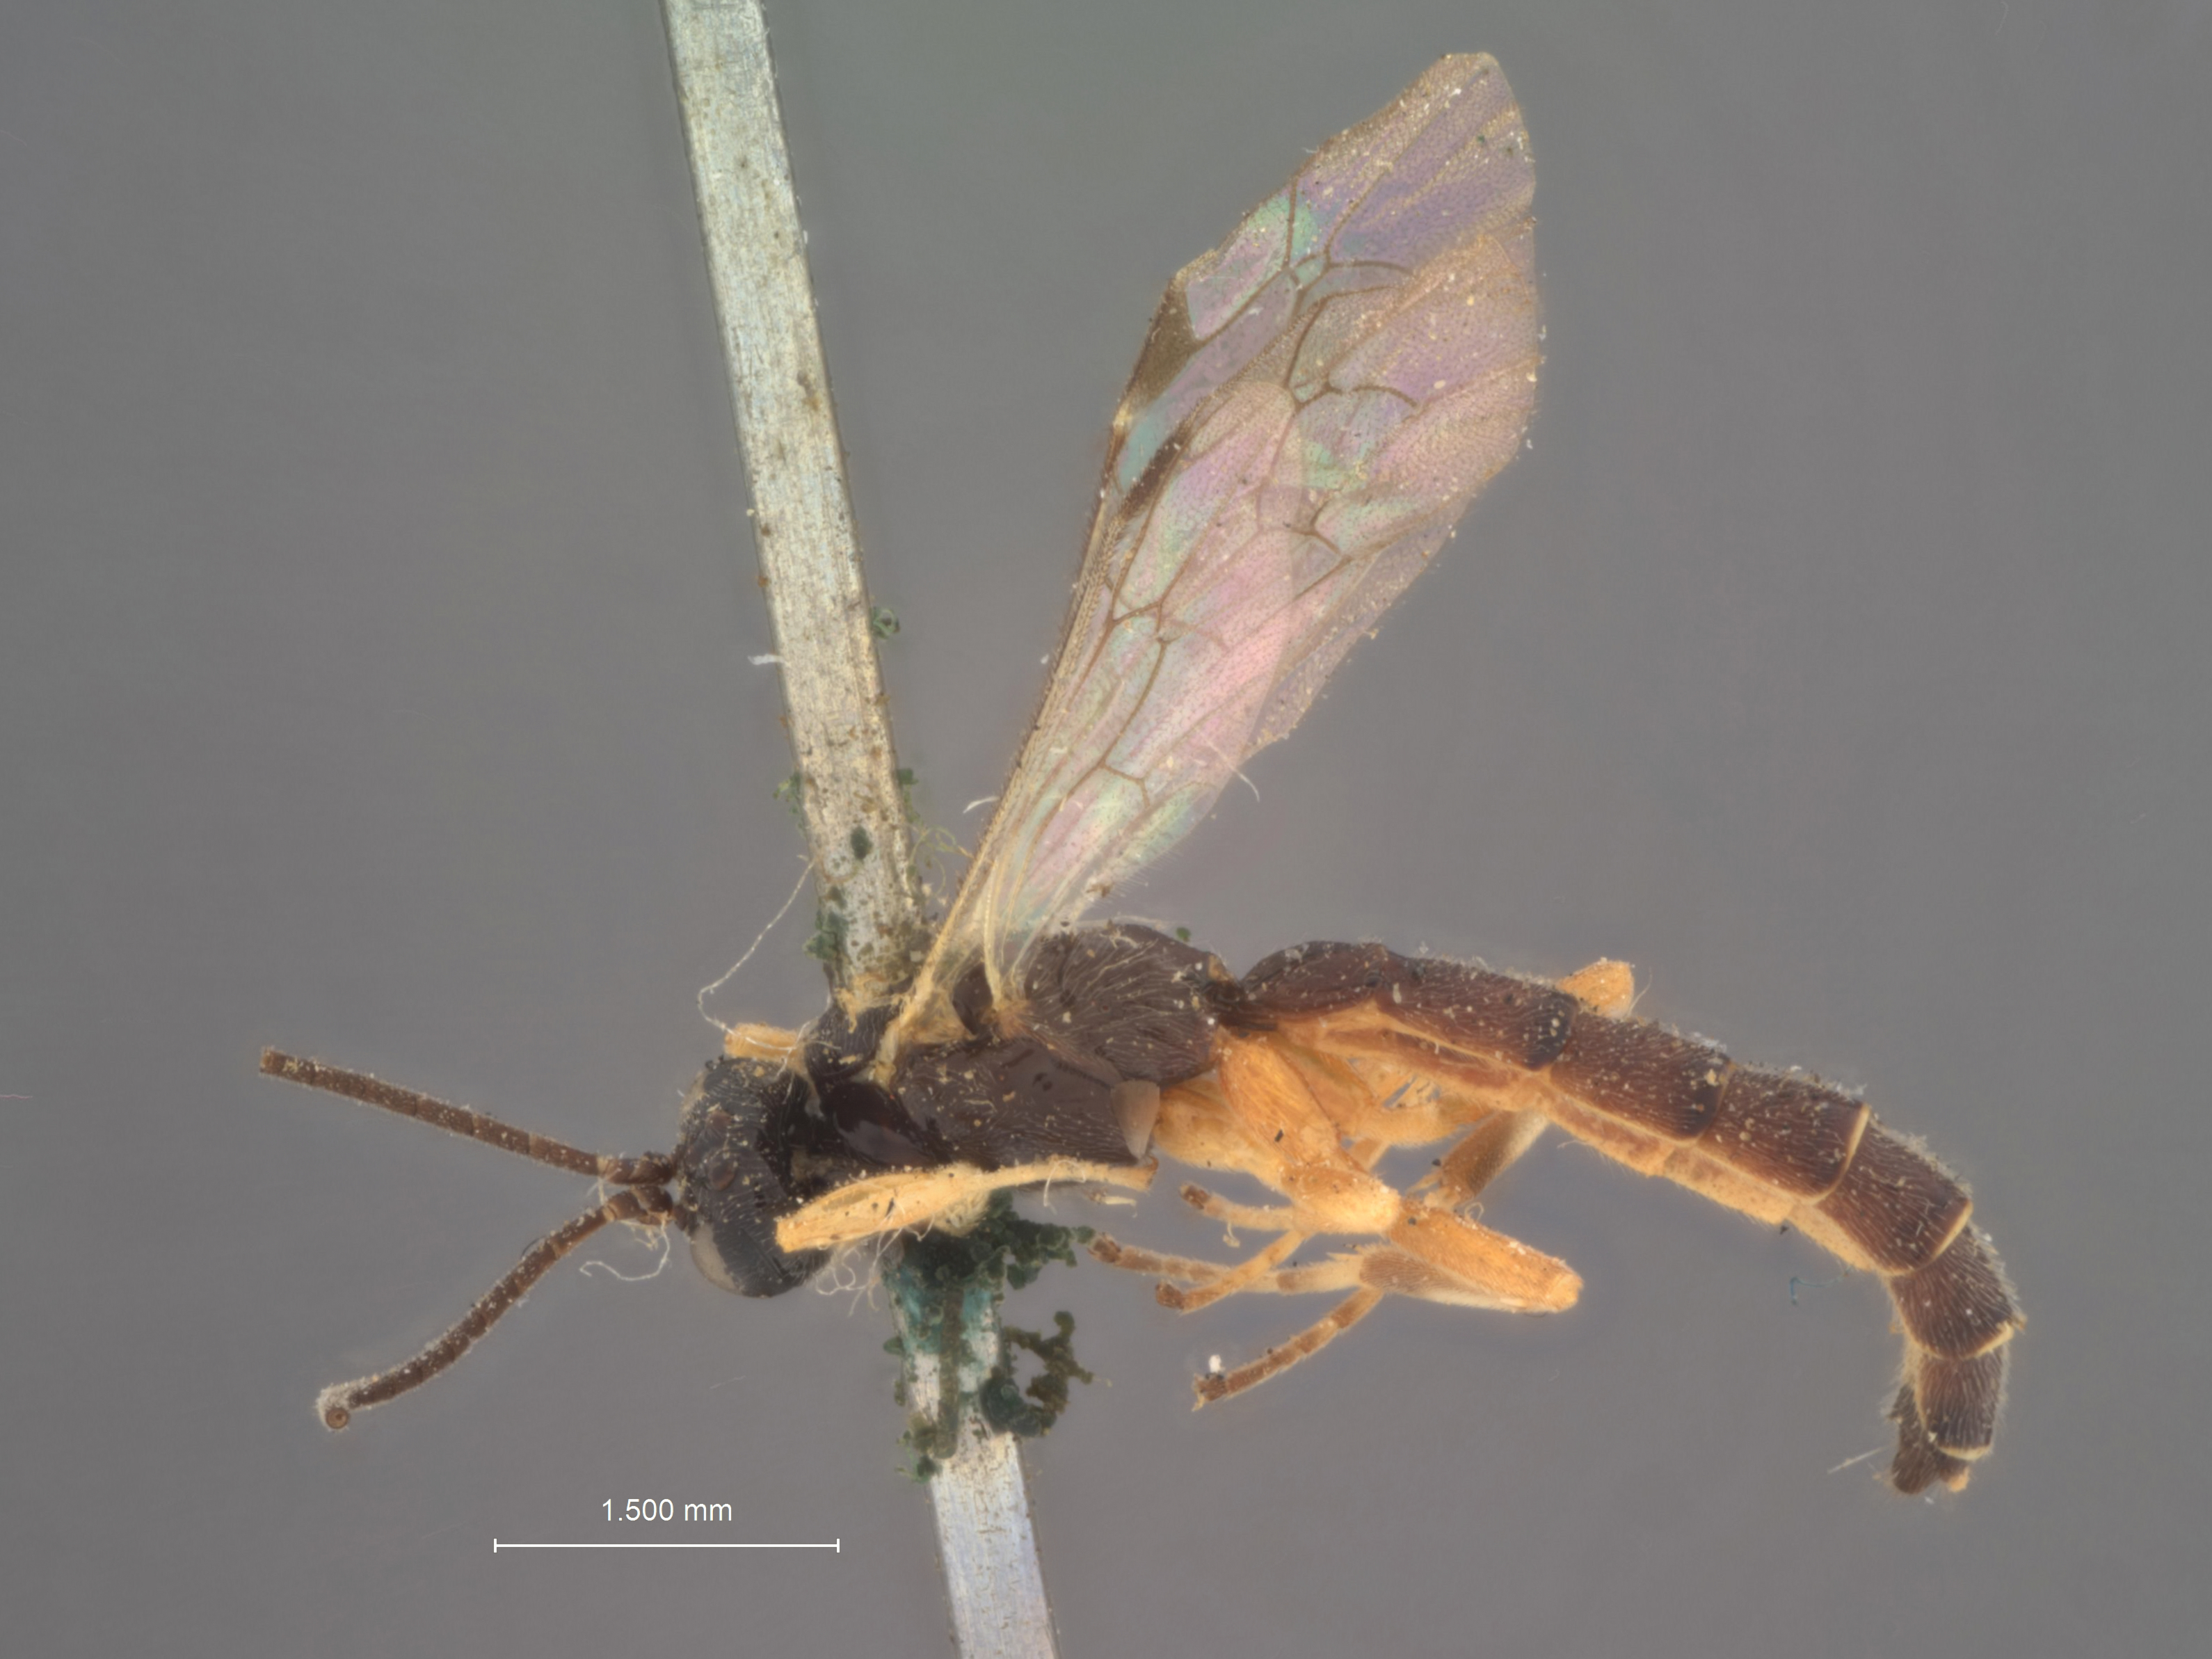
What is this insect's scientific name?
Pimpla aplopappi
